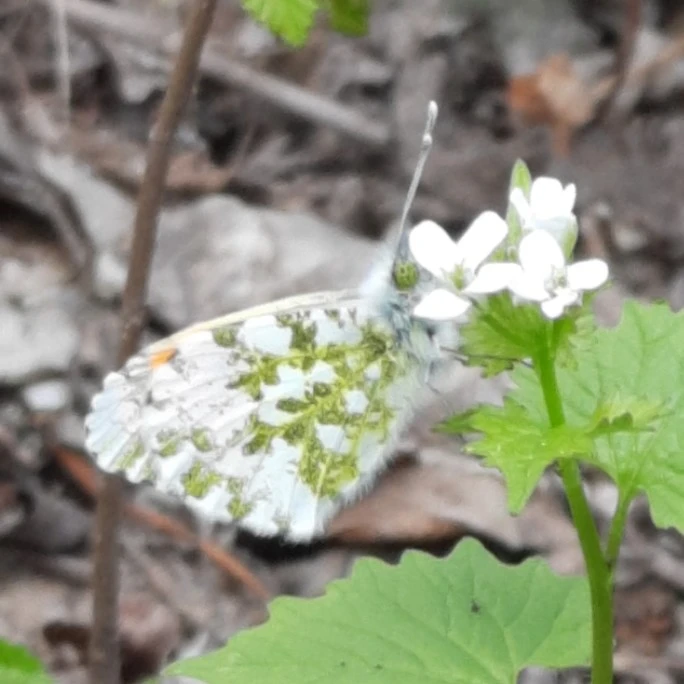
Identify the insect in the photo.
Anthocharis cardamines
